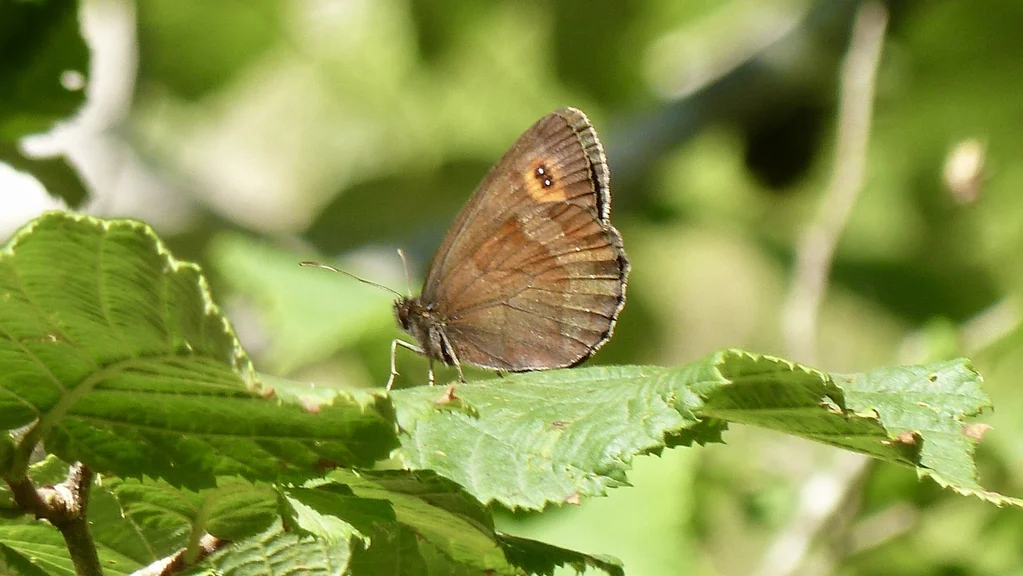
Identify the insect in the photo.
Erebia aethiops
